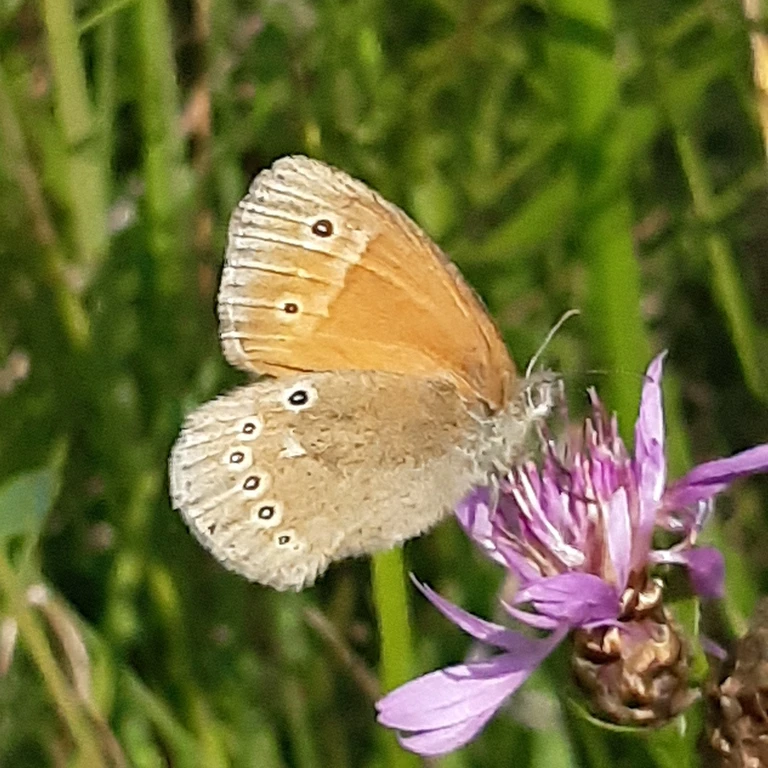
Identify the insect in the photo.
Coenonympha tullia
